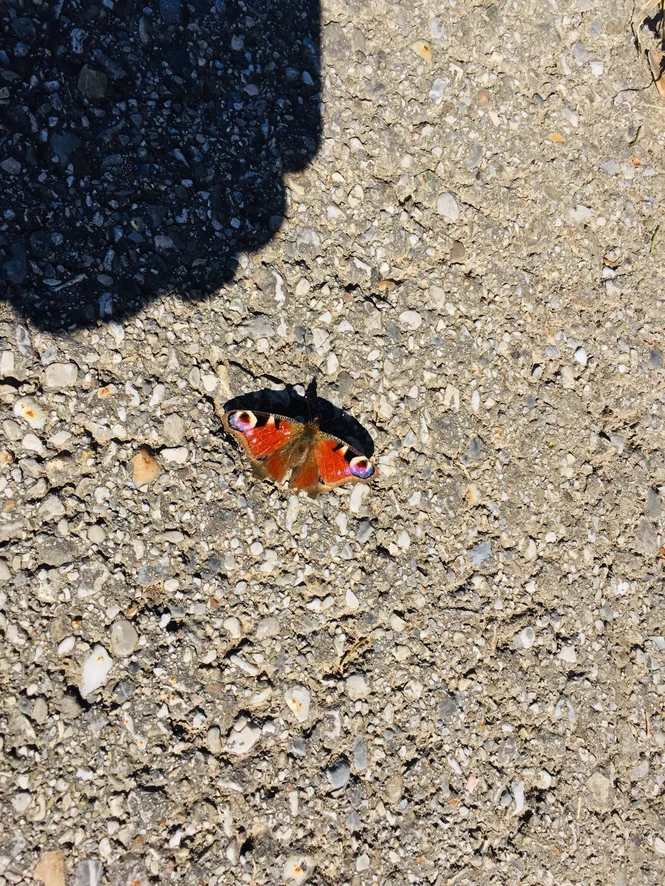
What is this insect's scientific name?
Aglais io
